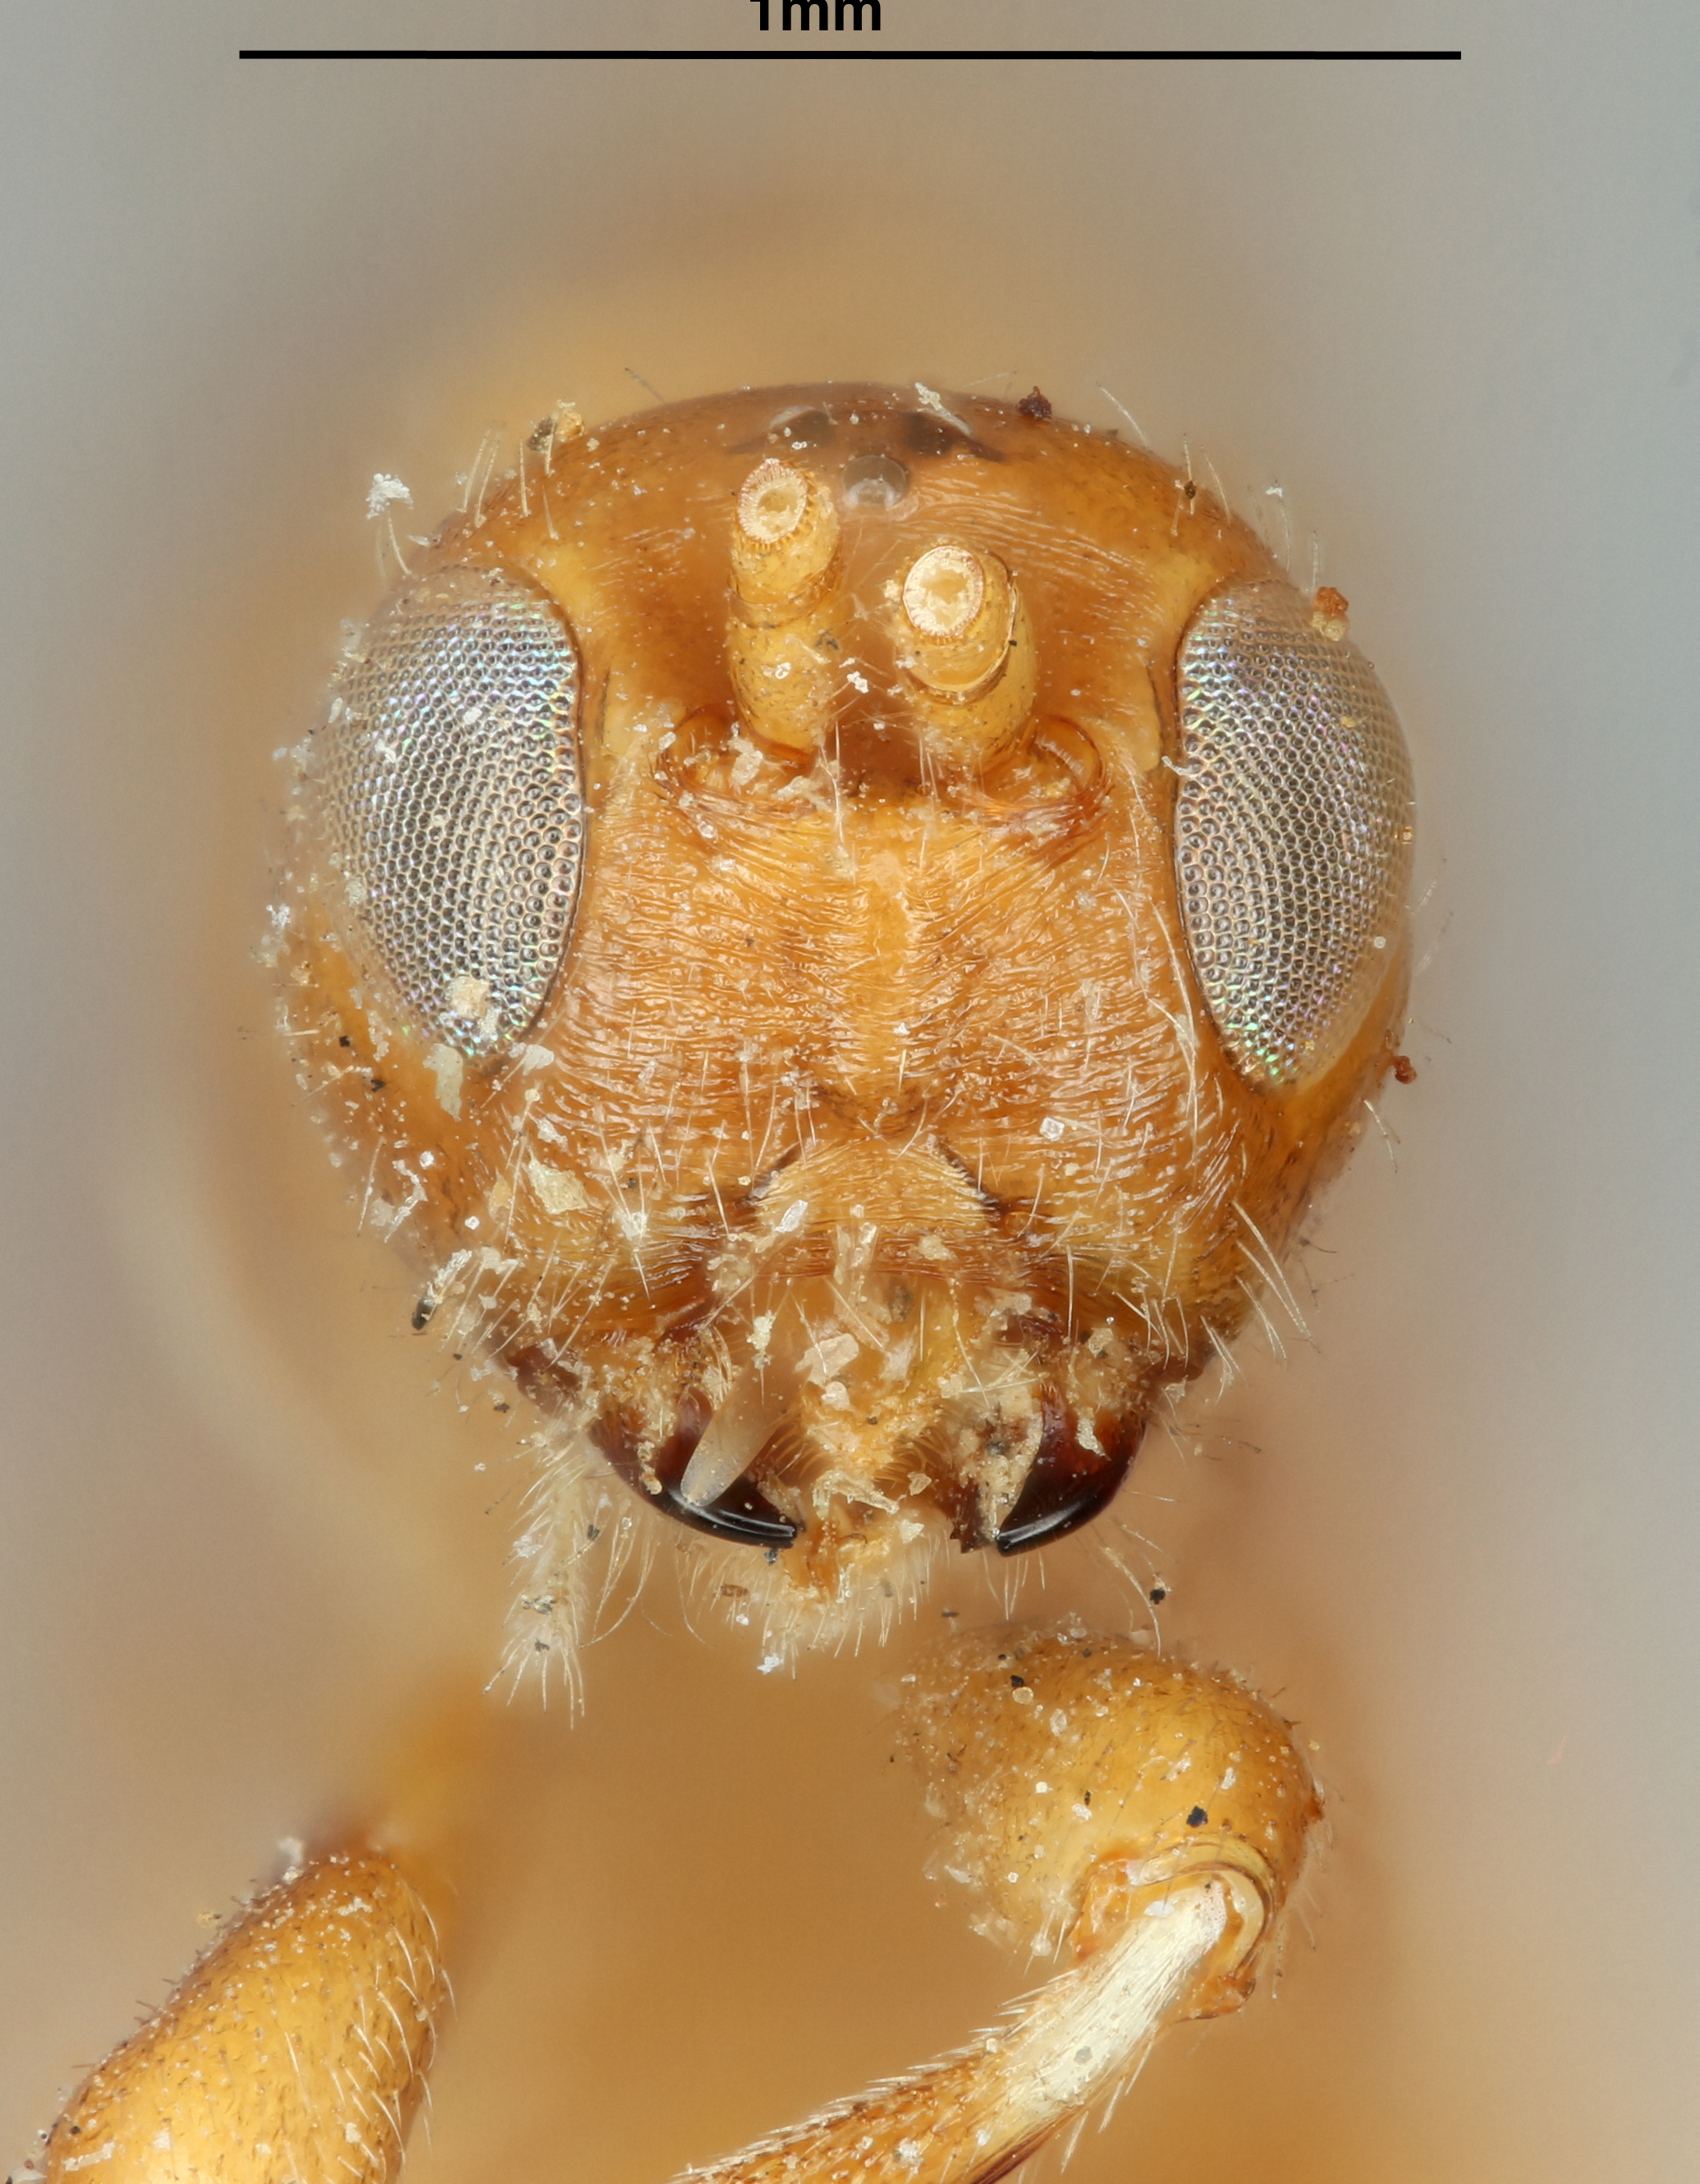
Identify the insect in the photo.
Spathius brunneus
